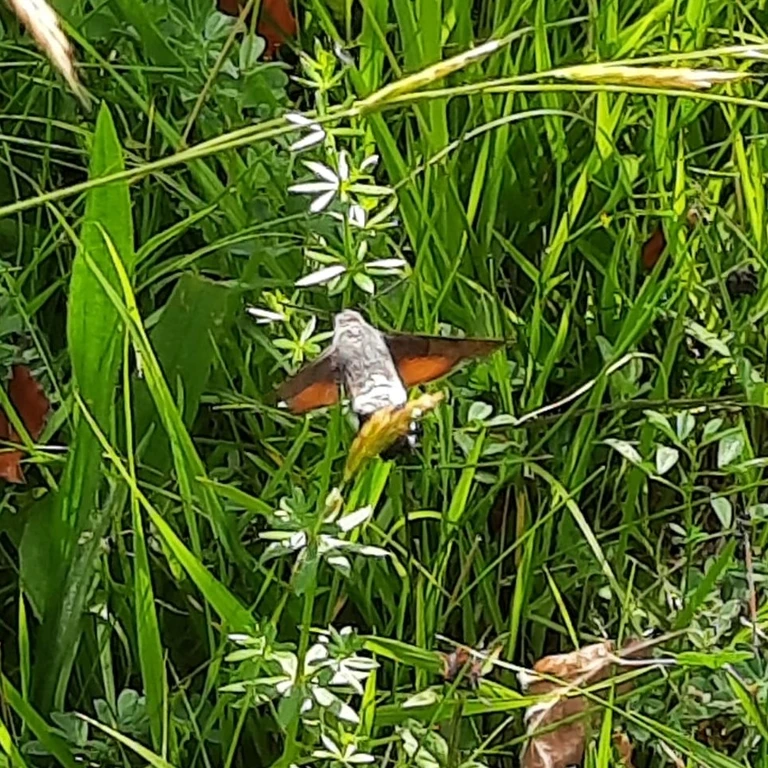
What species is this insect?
Macroglossum stellatarum
